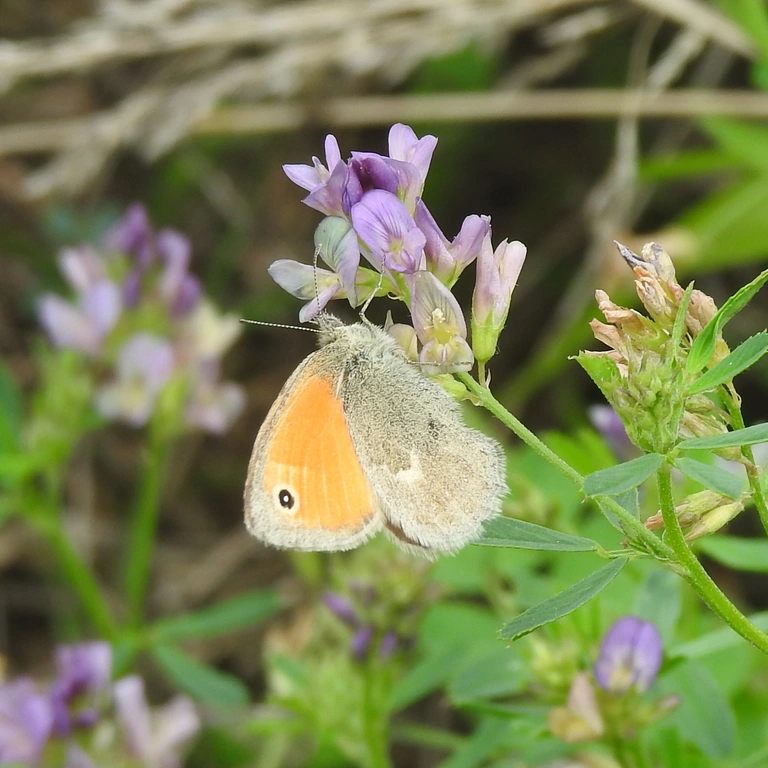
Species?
Coenonympha pamphilus
